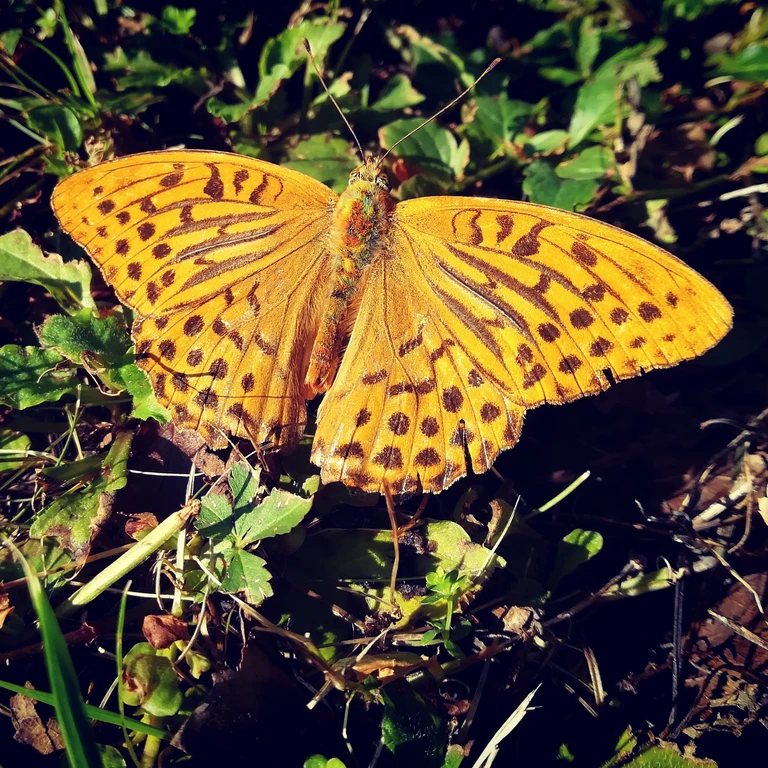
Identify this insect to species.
Argynnis paphia
